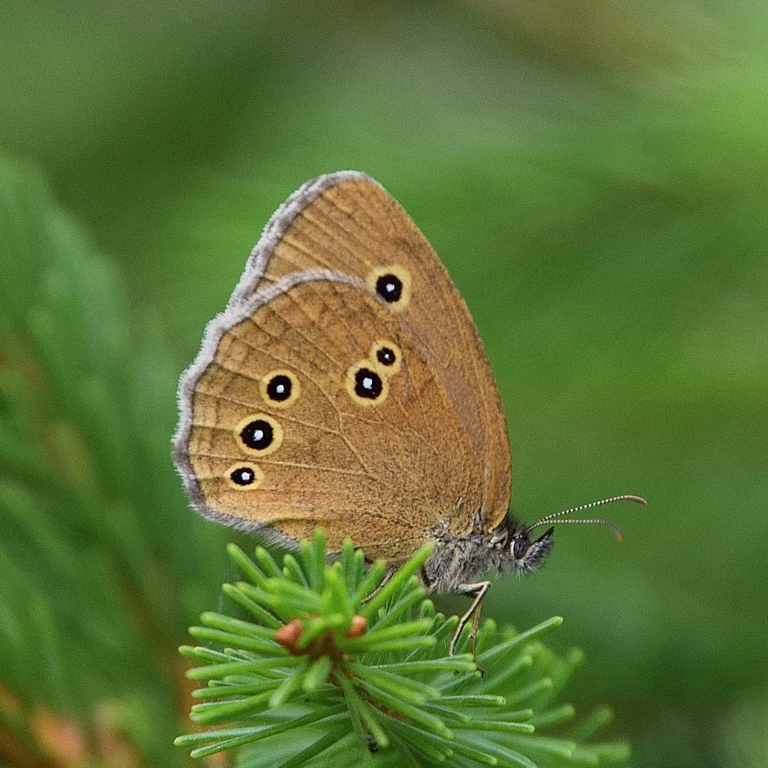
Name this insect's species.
Aphantopus hyperantus
